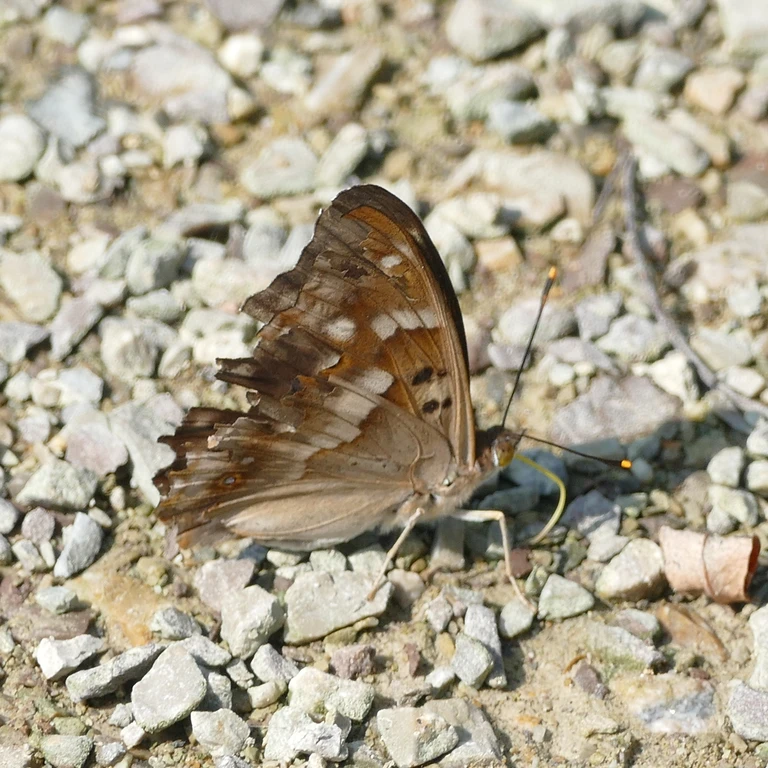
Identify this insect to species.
Apatura ilia
